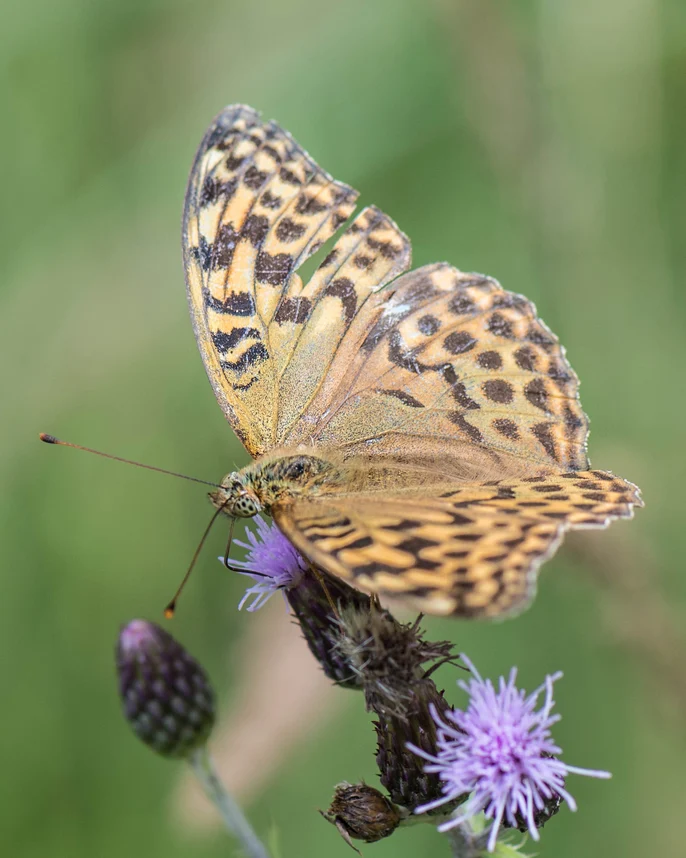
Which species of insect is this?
Argynnis paphia
